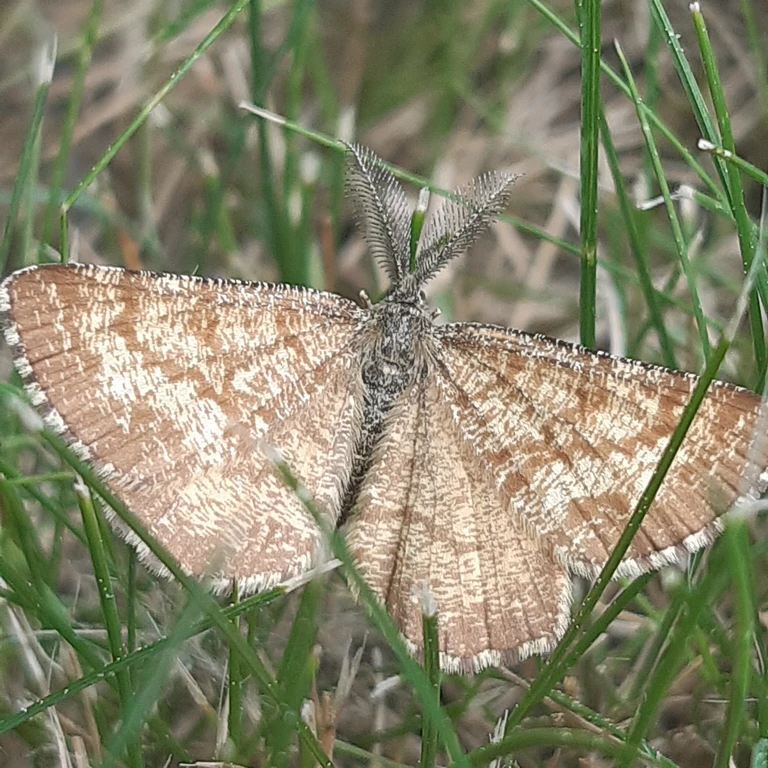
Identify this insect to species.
Ematurga atomaria
